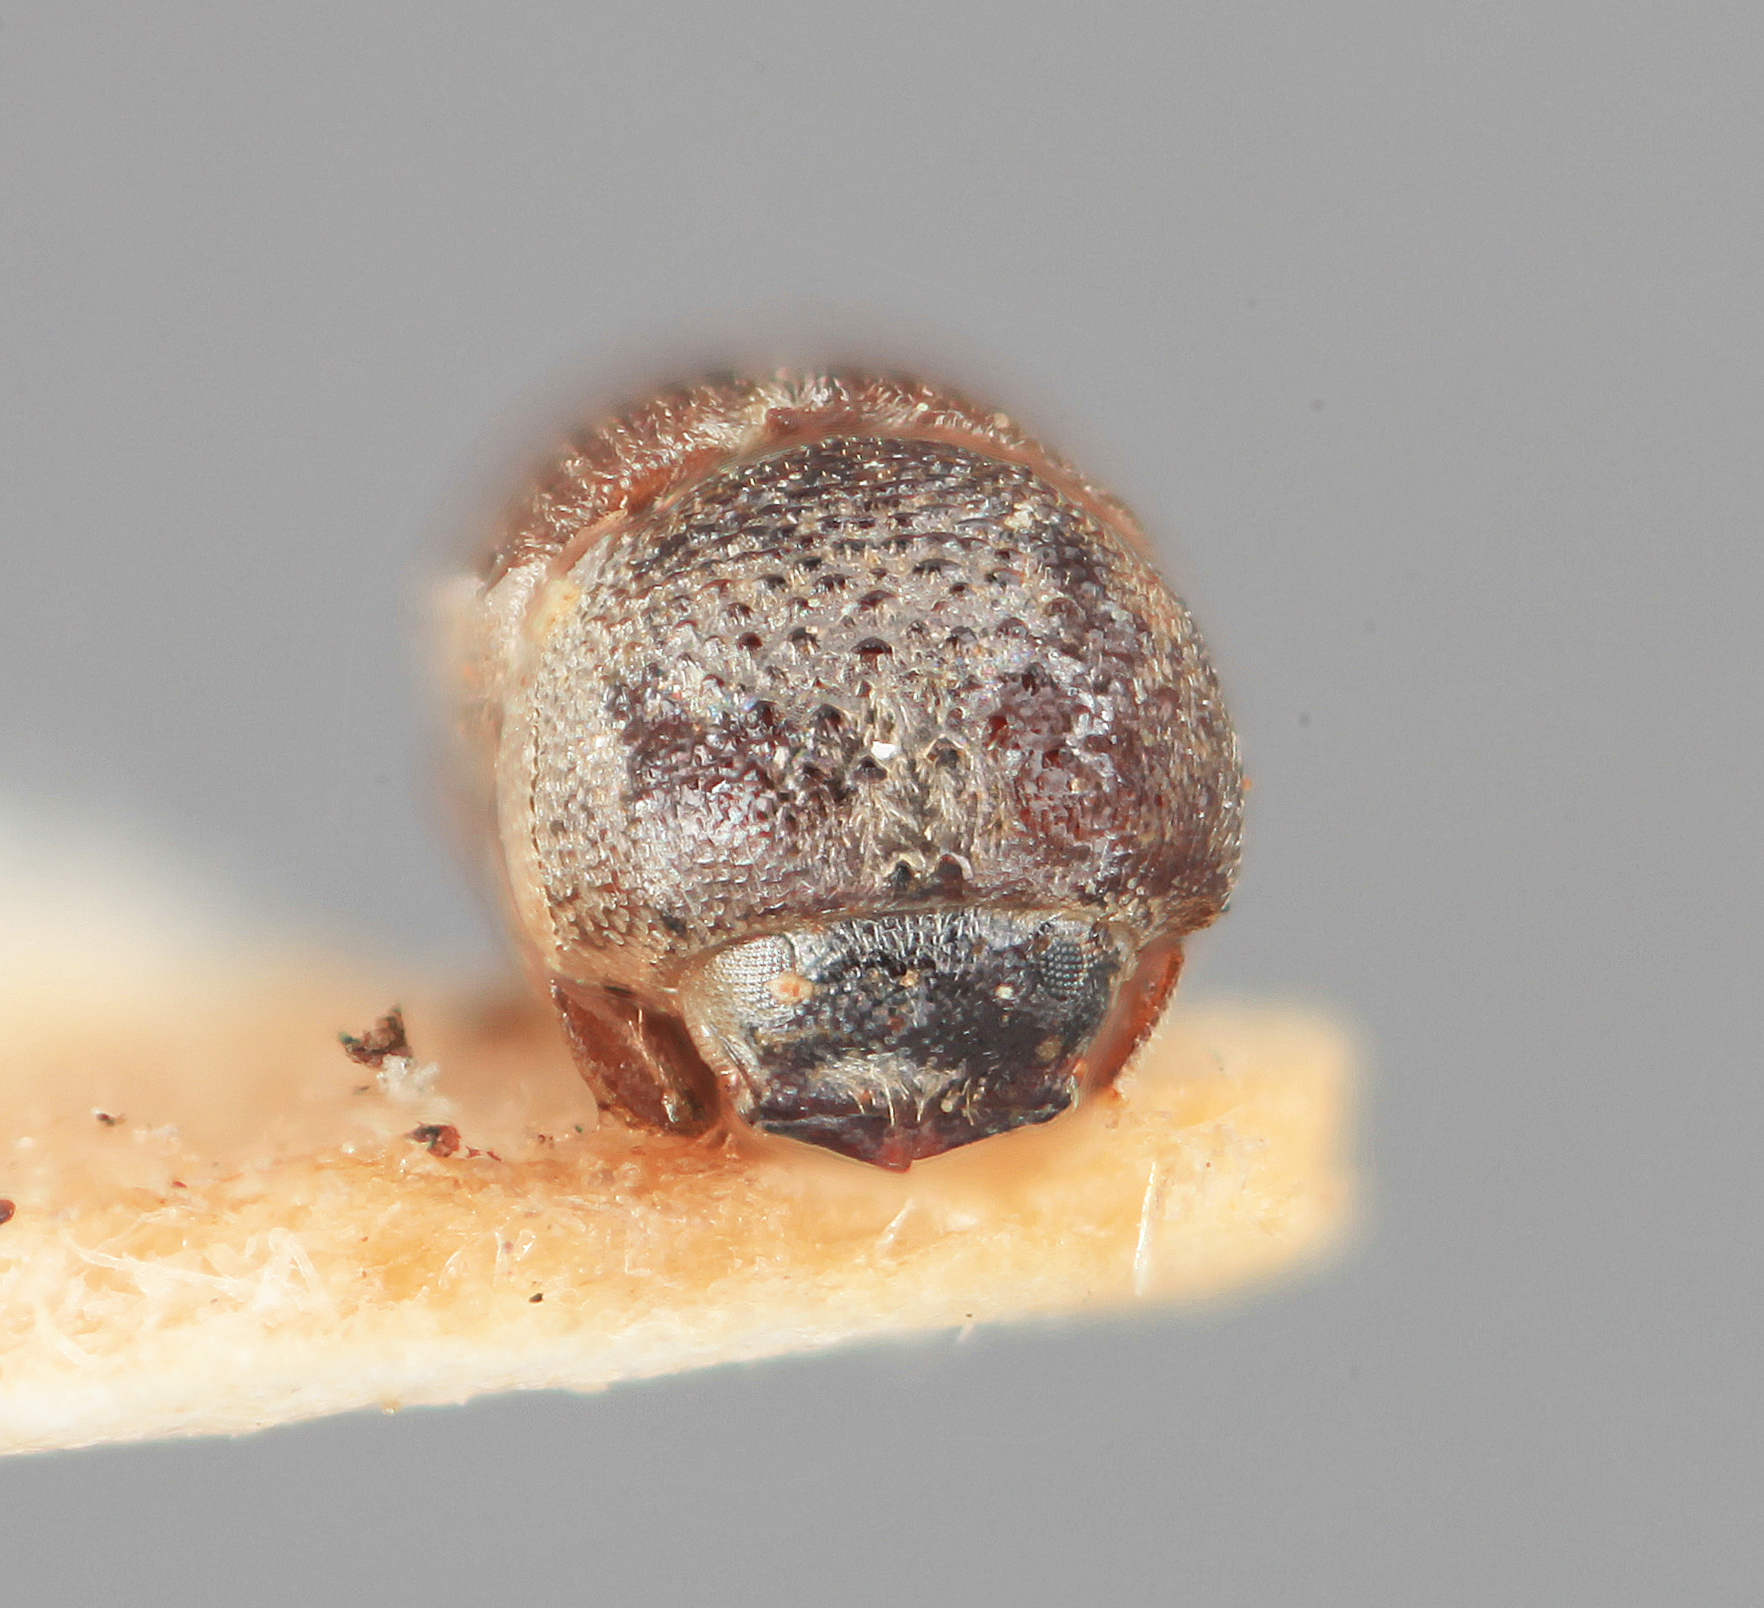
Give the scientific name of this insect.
Scolytomimus minusopis
